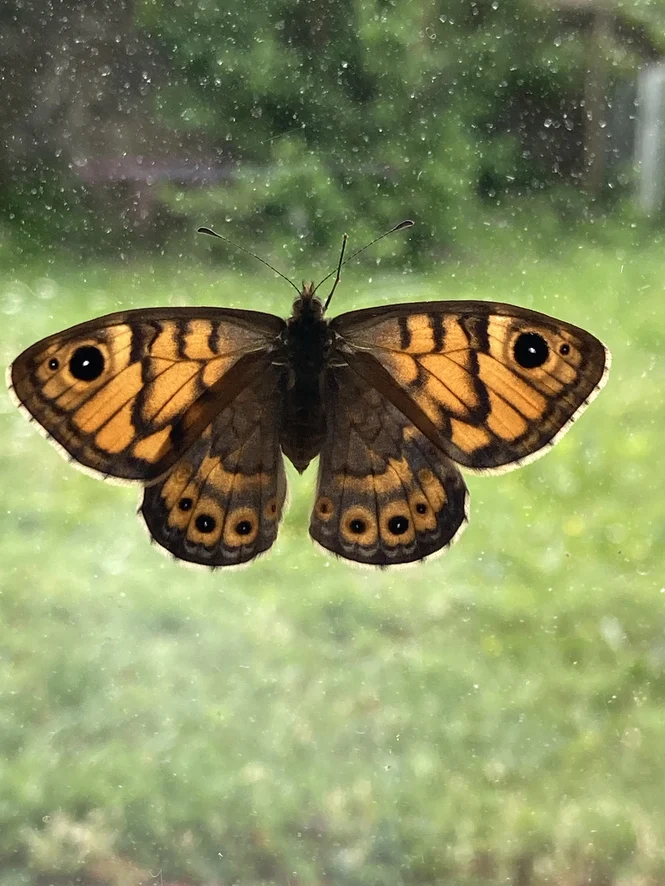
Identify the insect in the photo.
Lasiommata megera (also Pararge megera)
